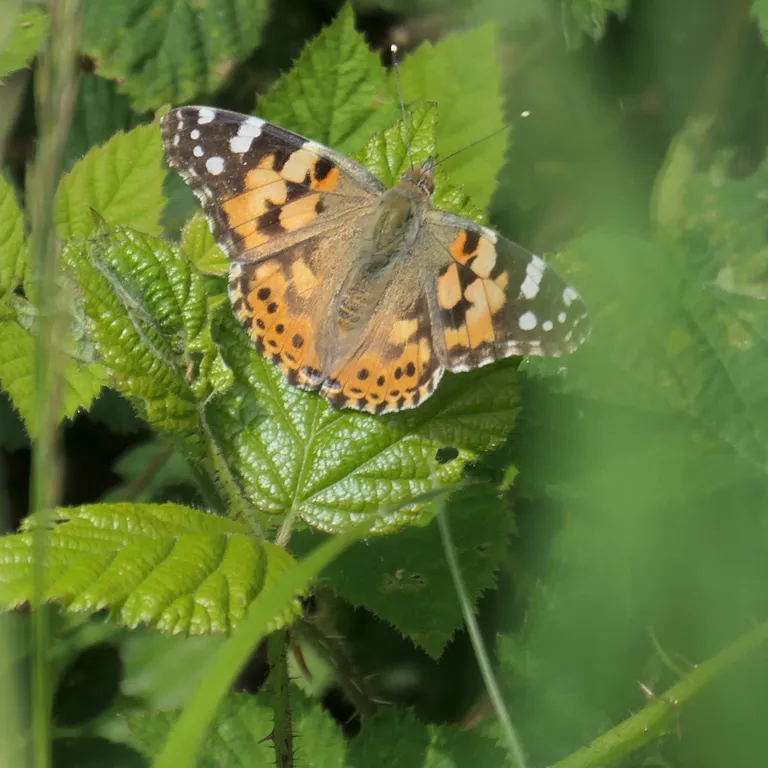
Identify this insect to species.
Vanessa cardui
